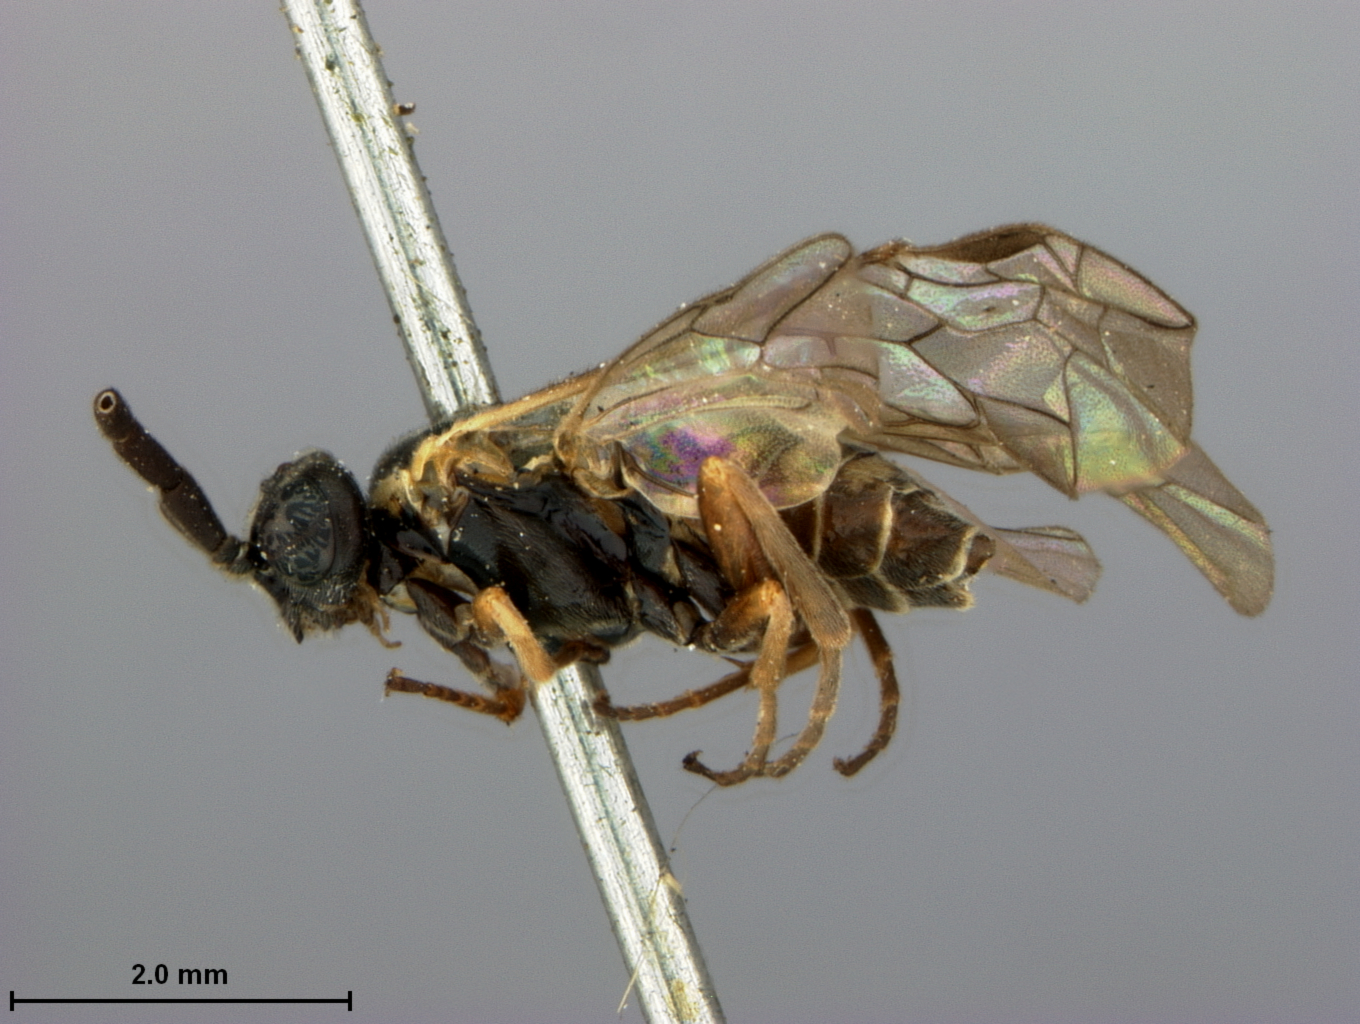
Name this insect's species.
Harpiphorus marculatus
